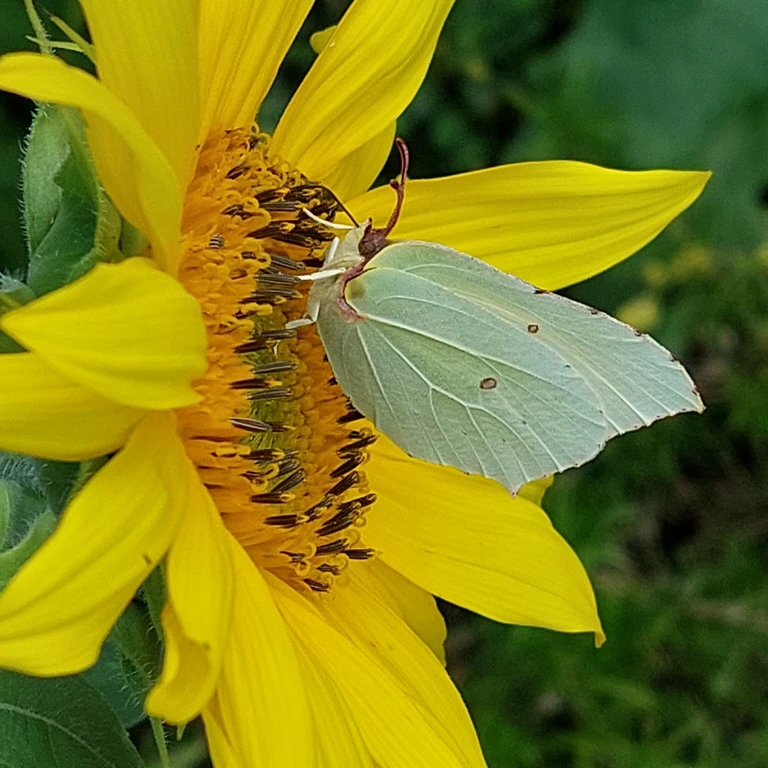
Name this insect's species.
Gonepteryx rhamni
